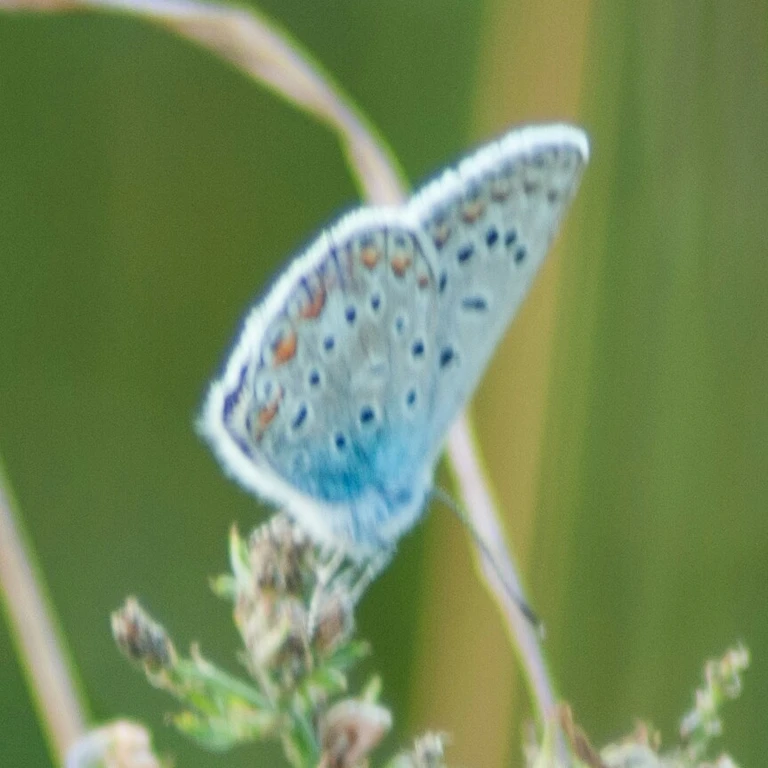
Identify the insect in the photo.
Polyommatus icarus
